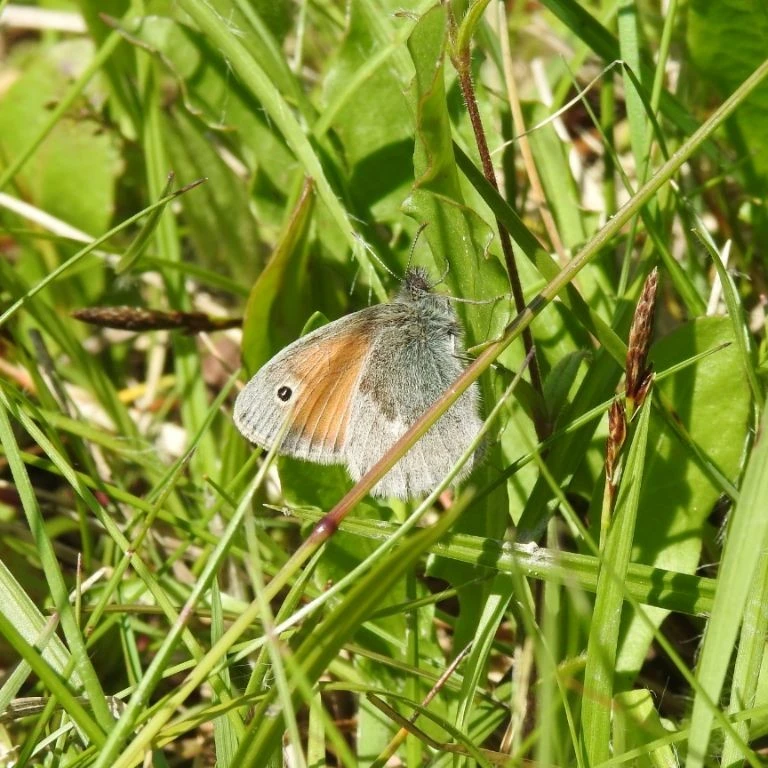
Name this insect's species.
Coenonympha pamphilus
